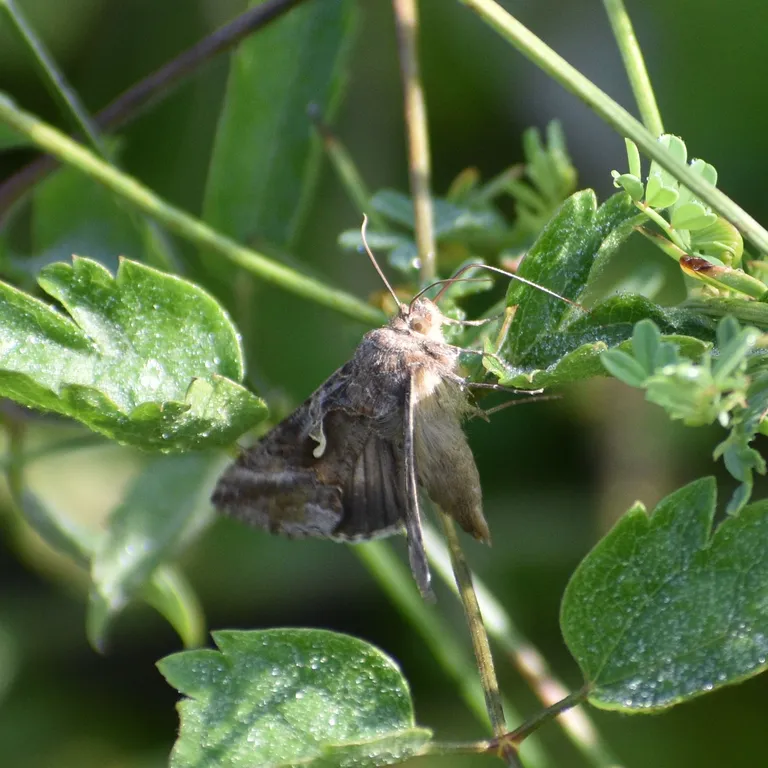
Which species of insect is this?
Autographa gamma
